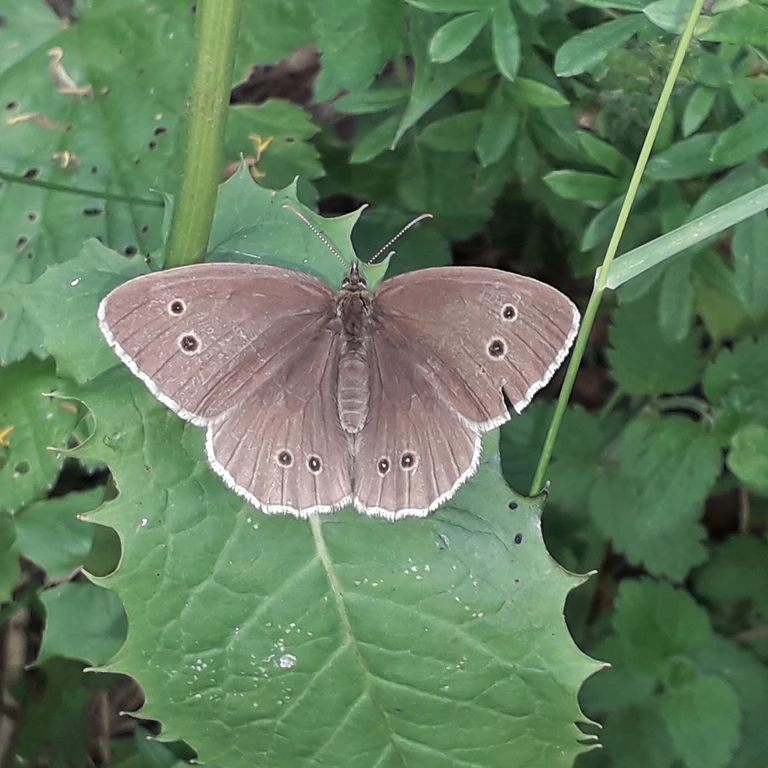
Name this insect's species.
Aphantopus hyperantus
